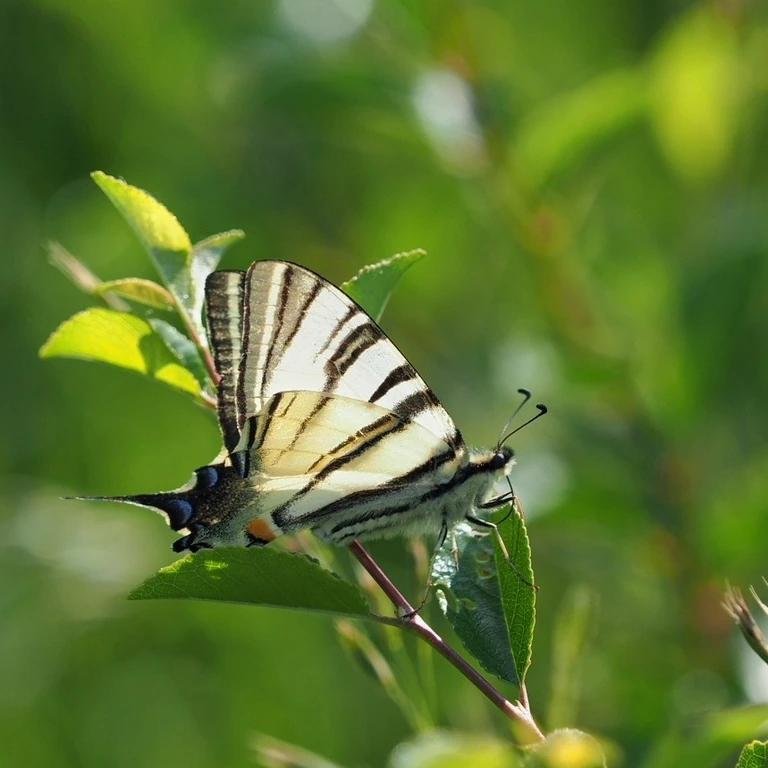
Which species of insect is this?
Iphiclides podalirius
